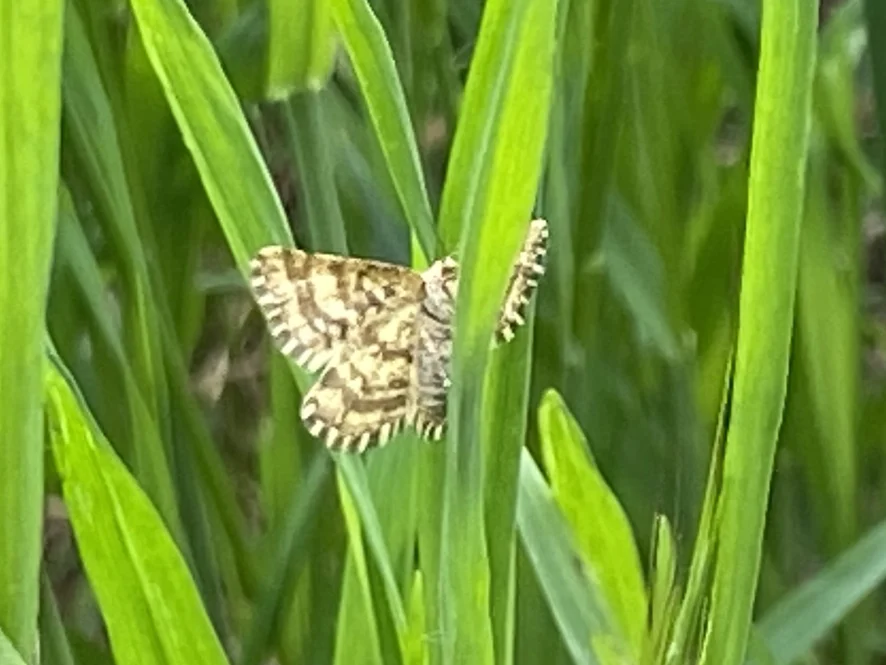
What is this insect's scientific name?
Ematurga atomaria
